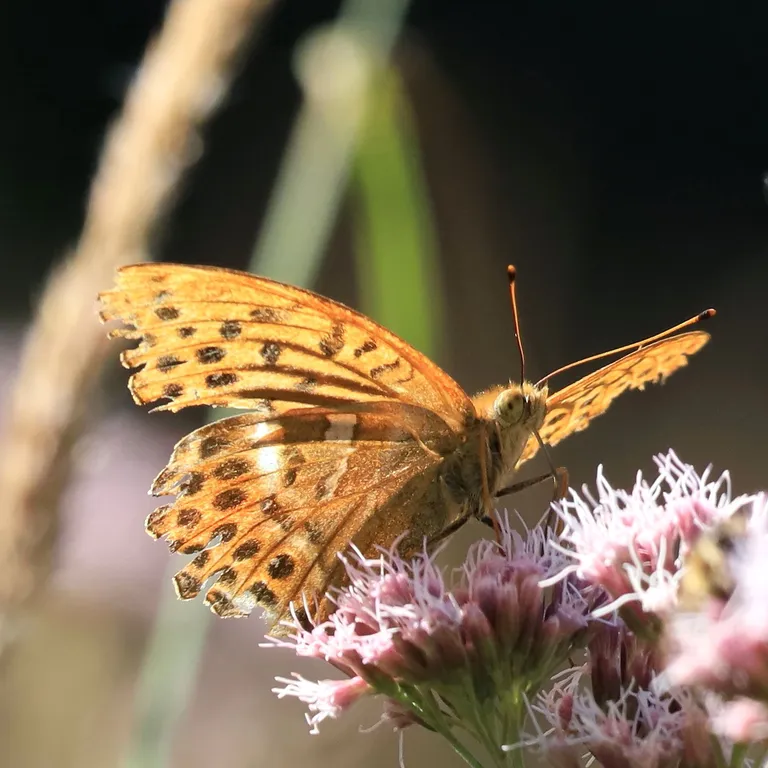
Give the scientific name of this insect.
Argynnis paphia
